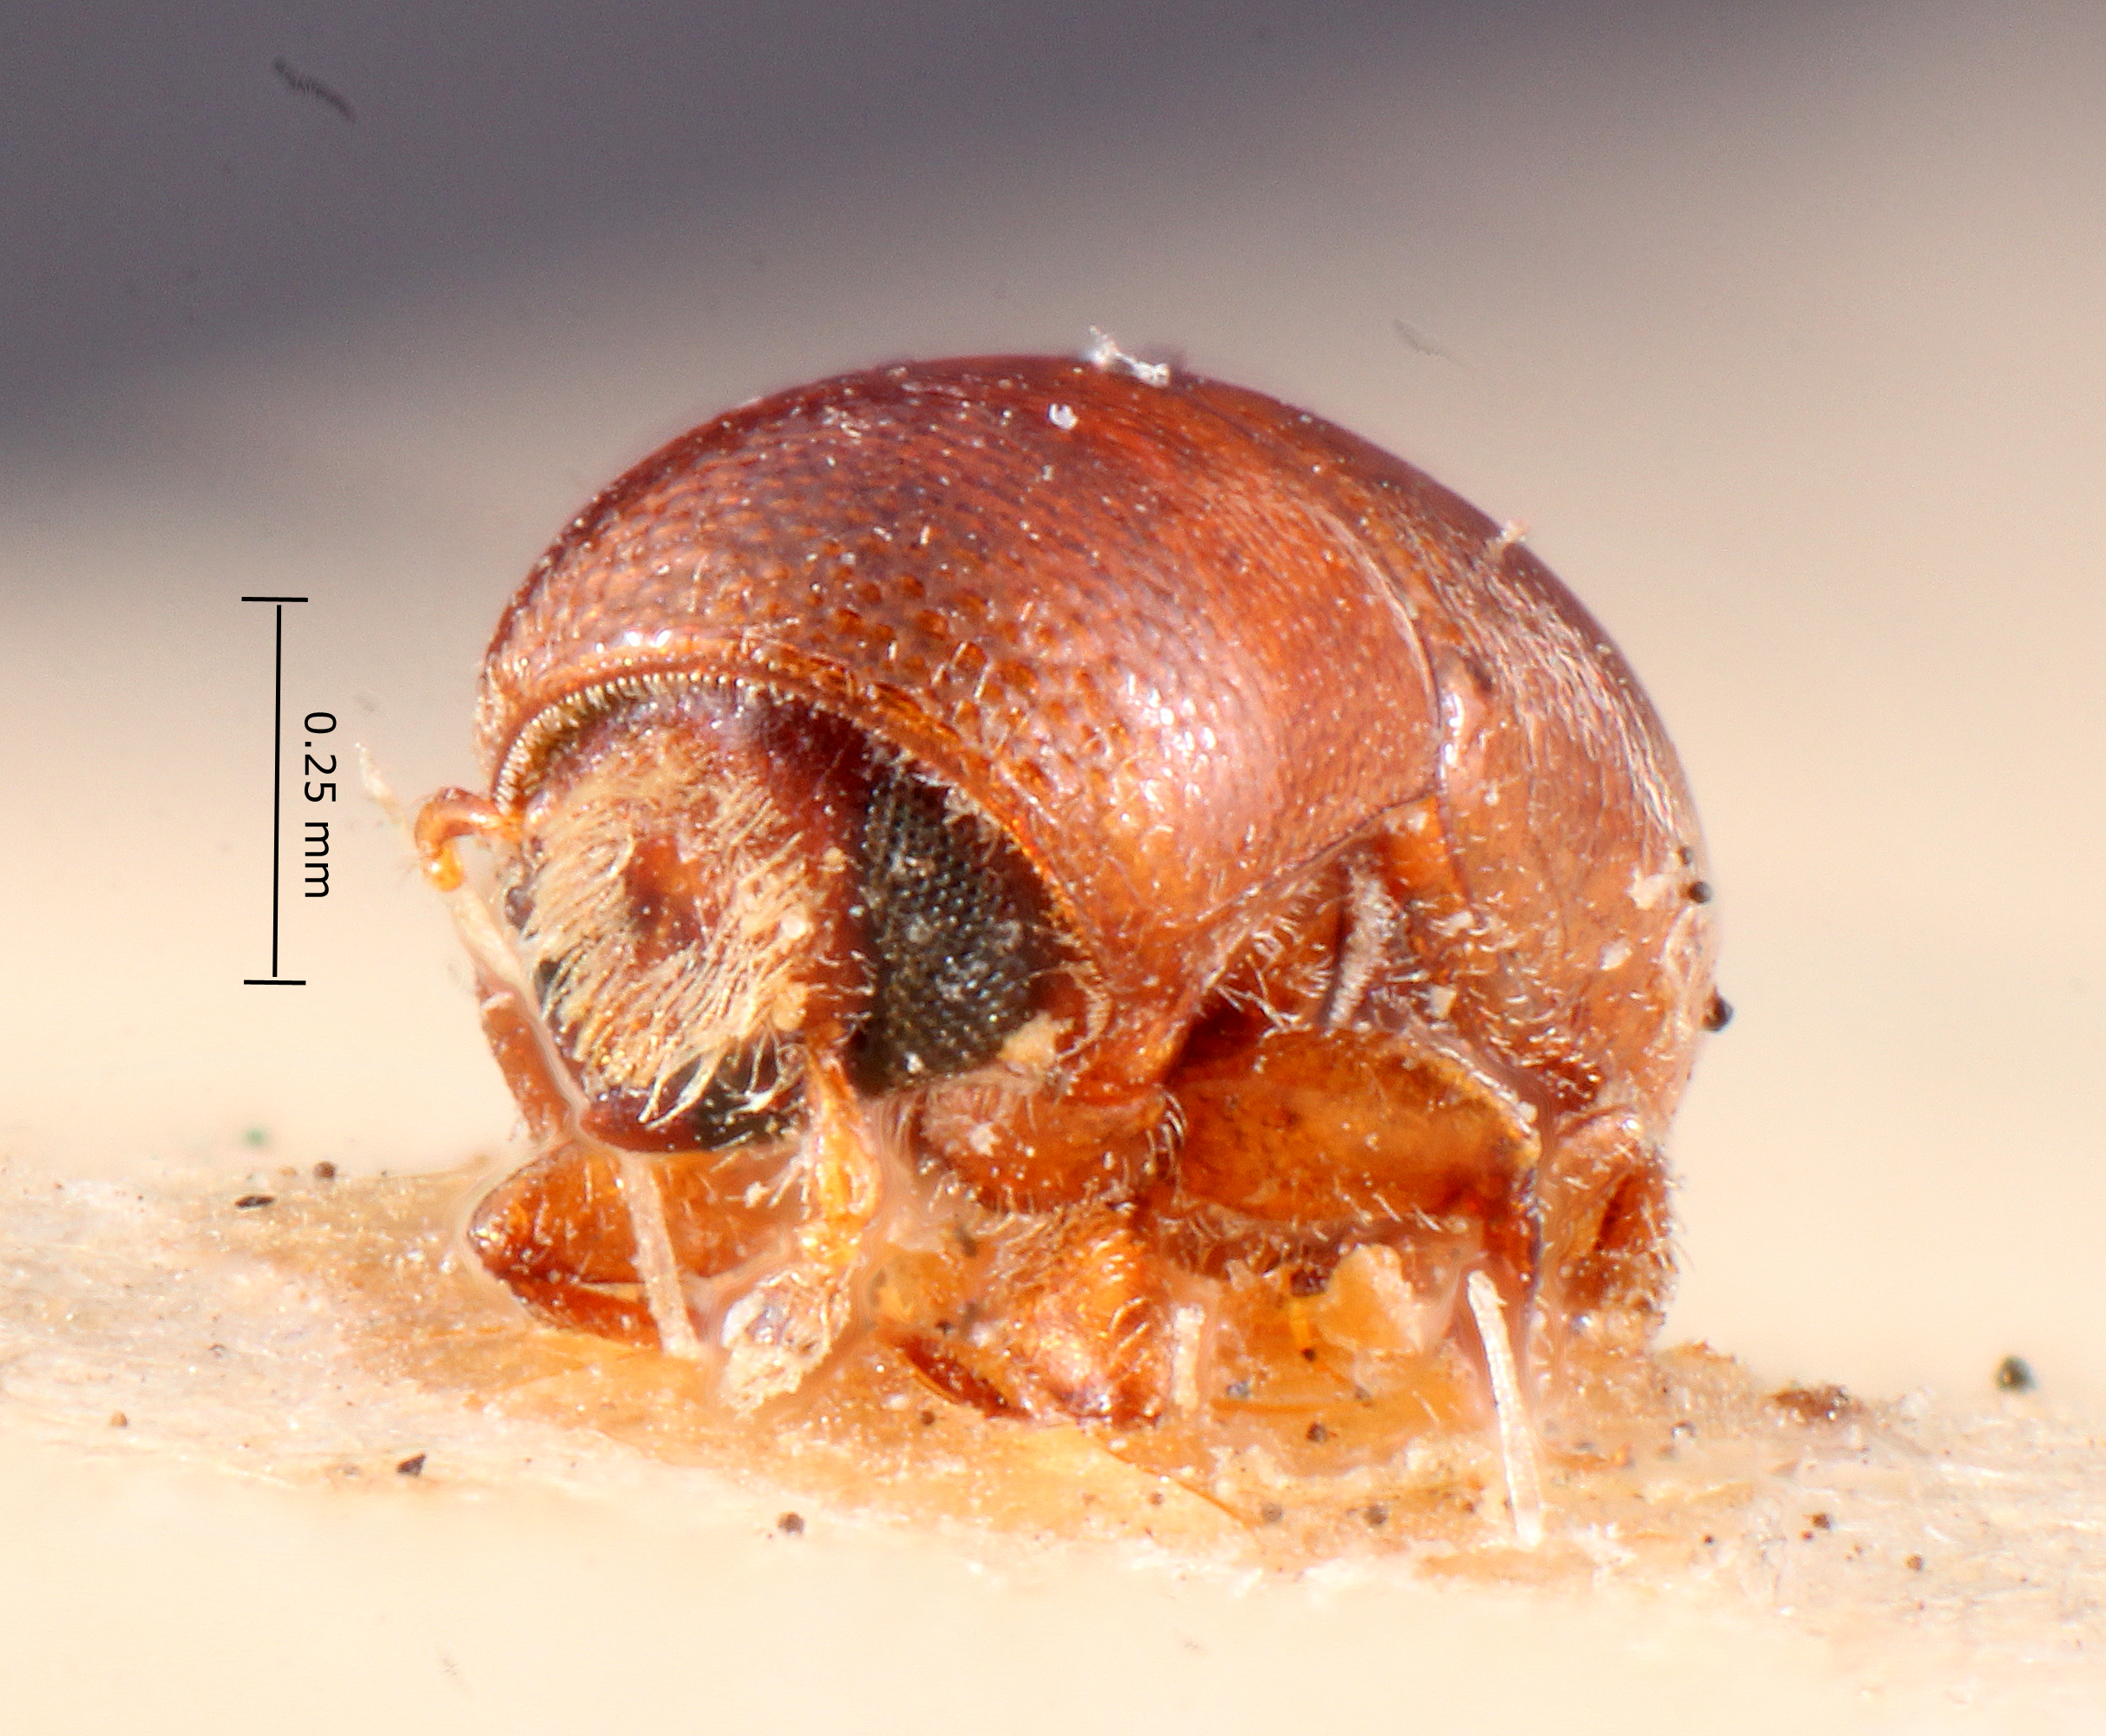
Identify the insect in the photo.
Hexacolus pseudobicolor
